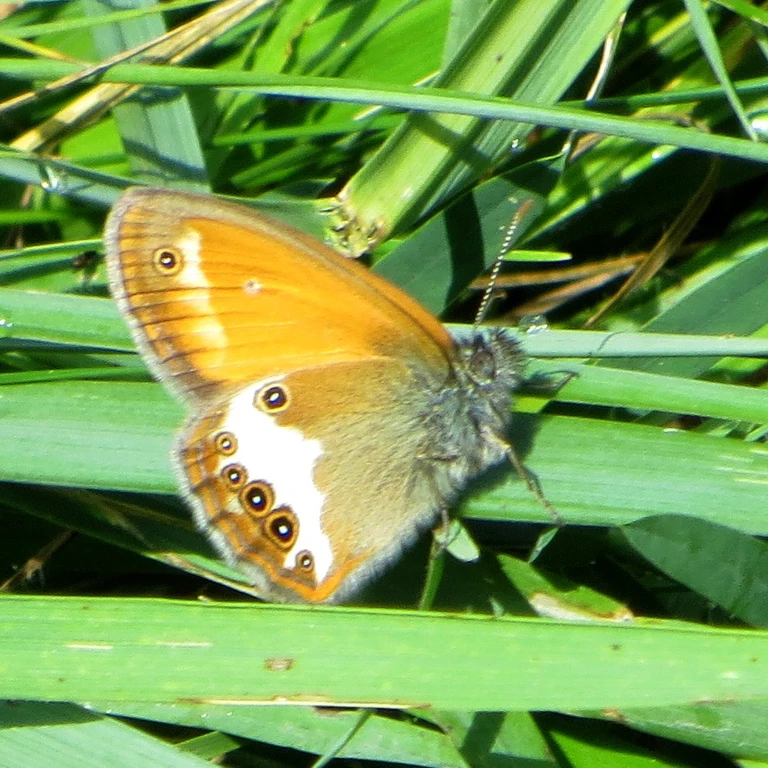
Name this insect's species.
Coenonympha arcania
